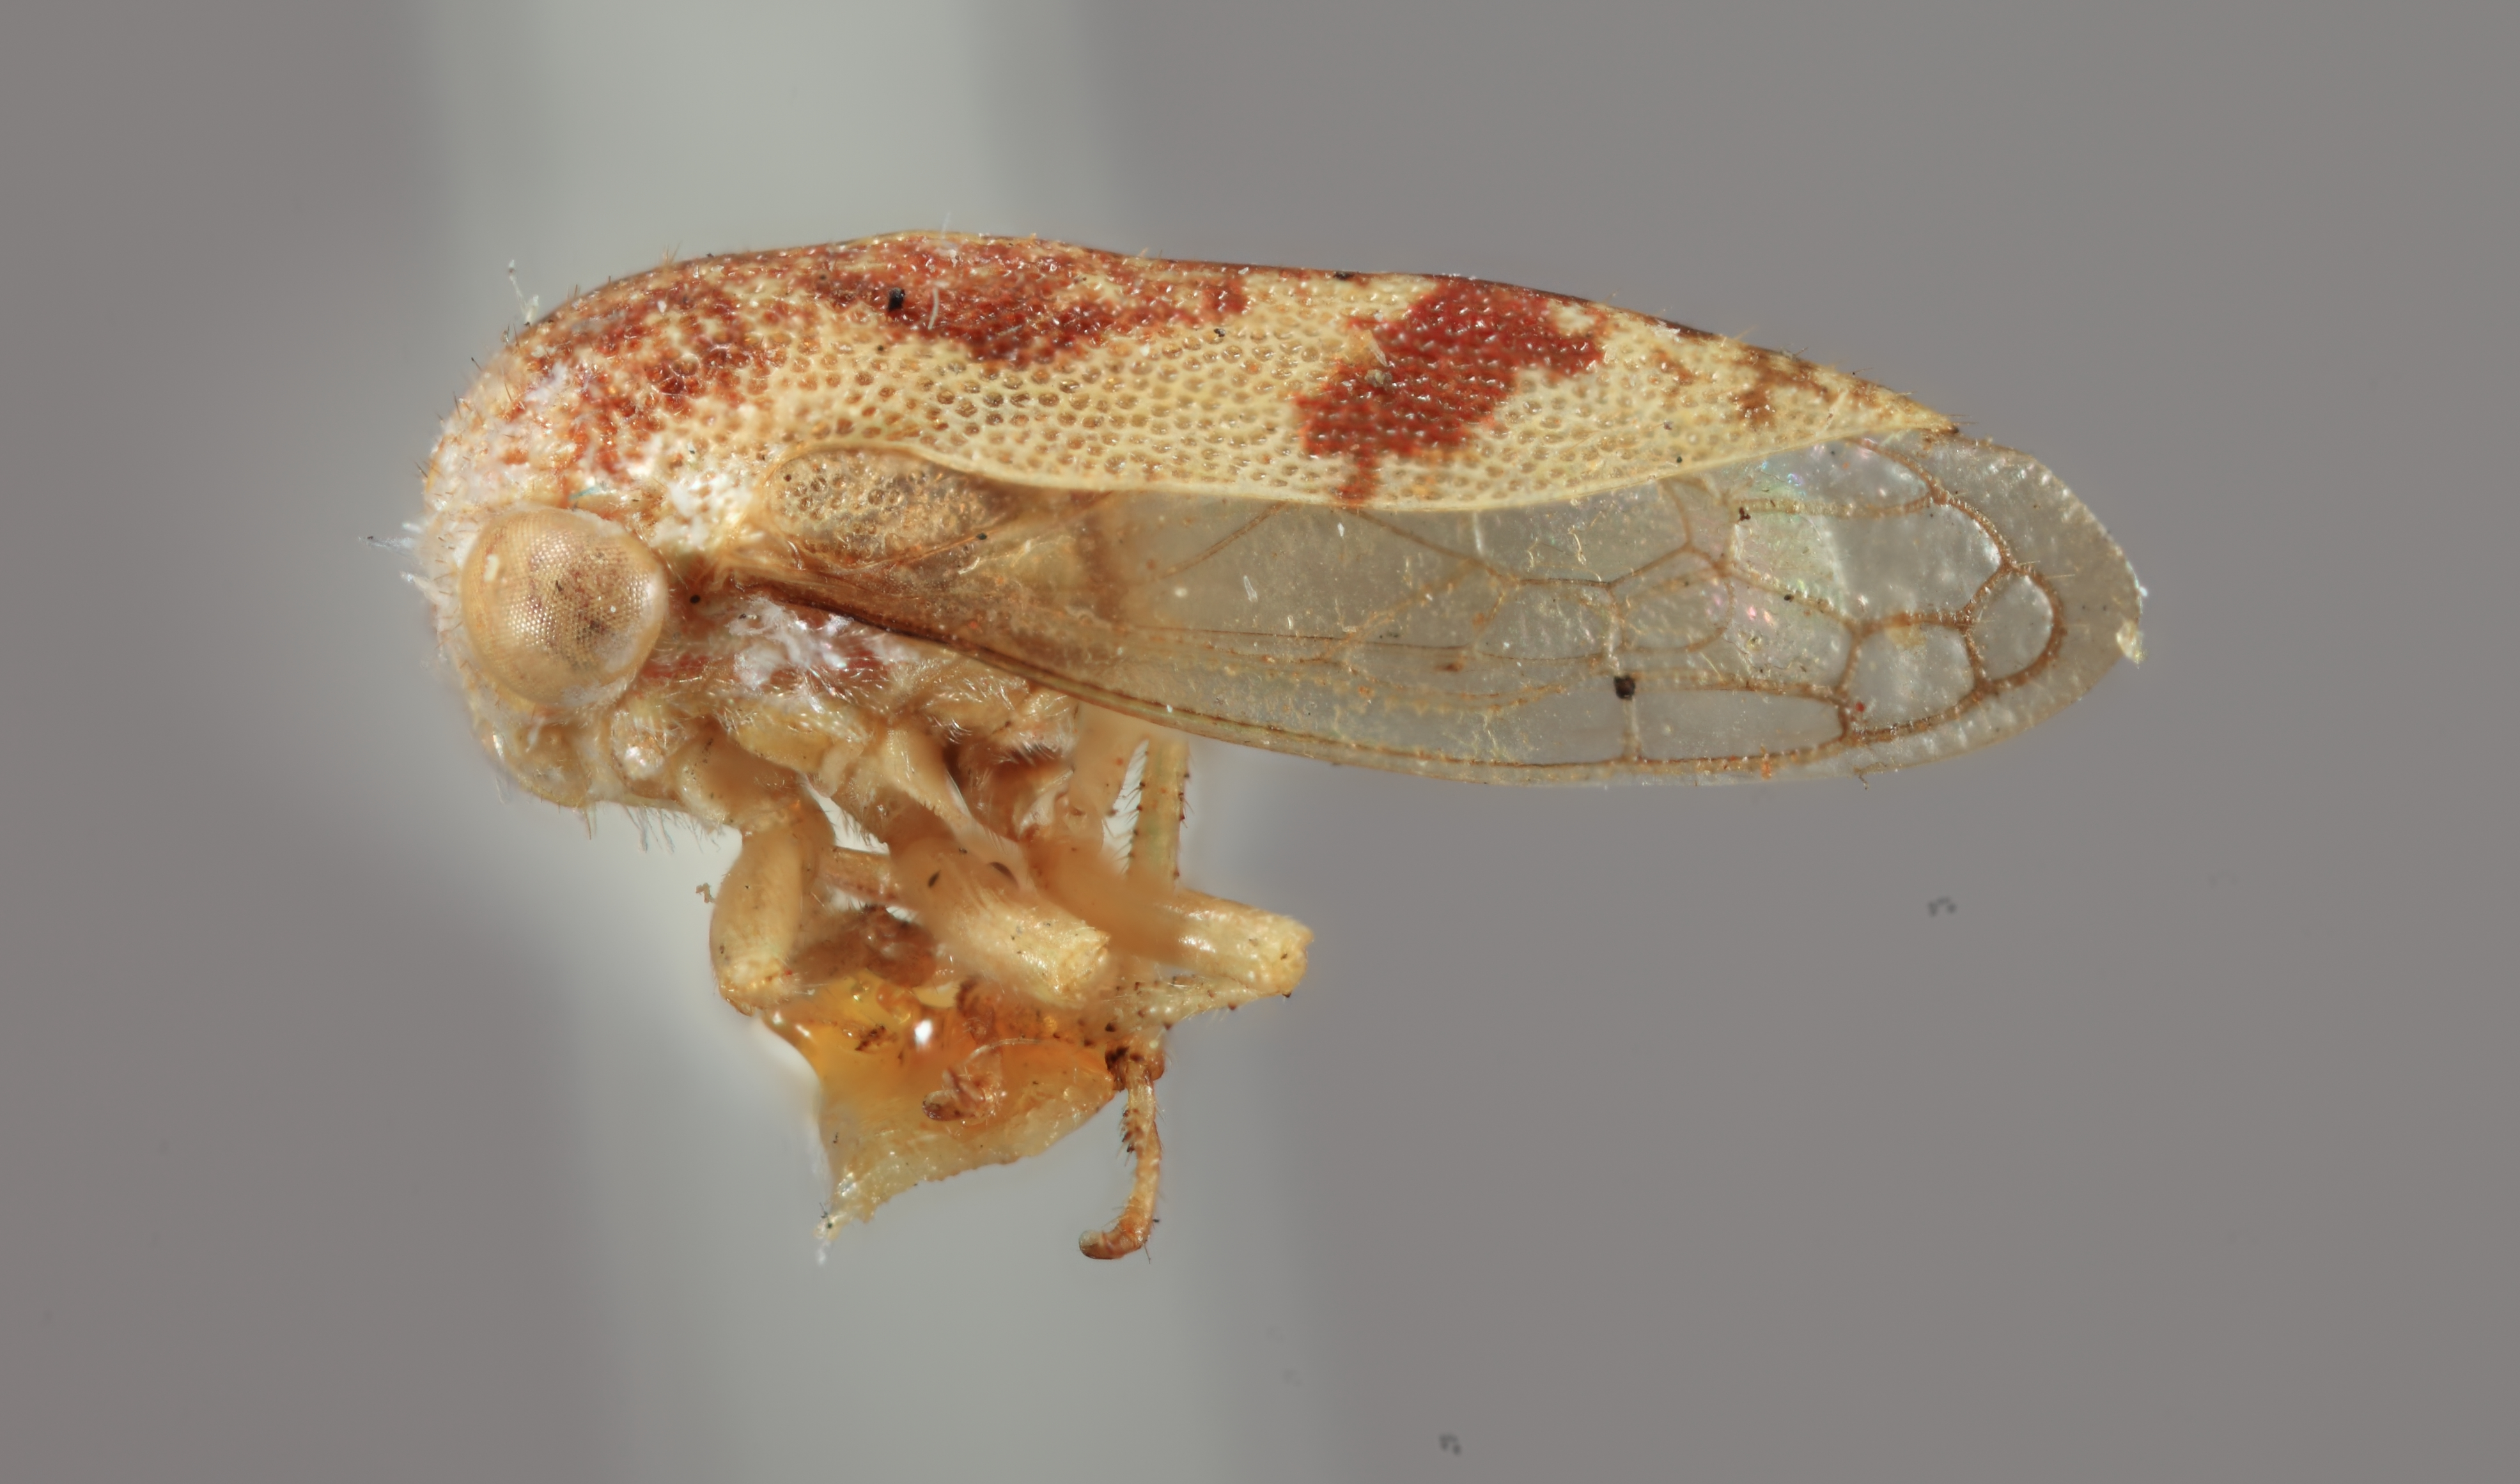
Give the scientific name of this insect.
Idioderma picta
